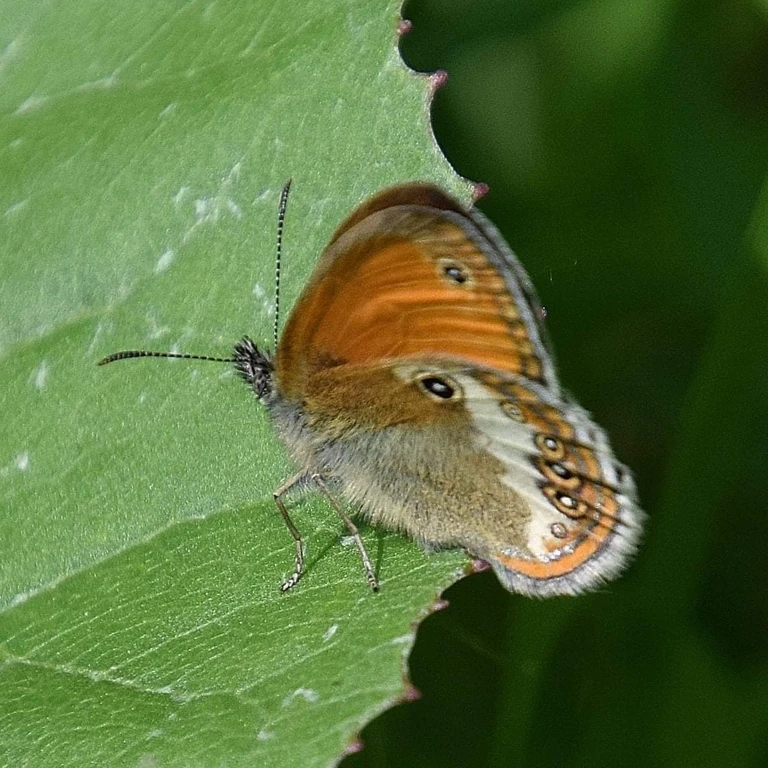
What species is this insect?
Coenonympha arcania
